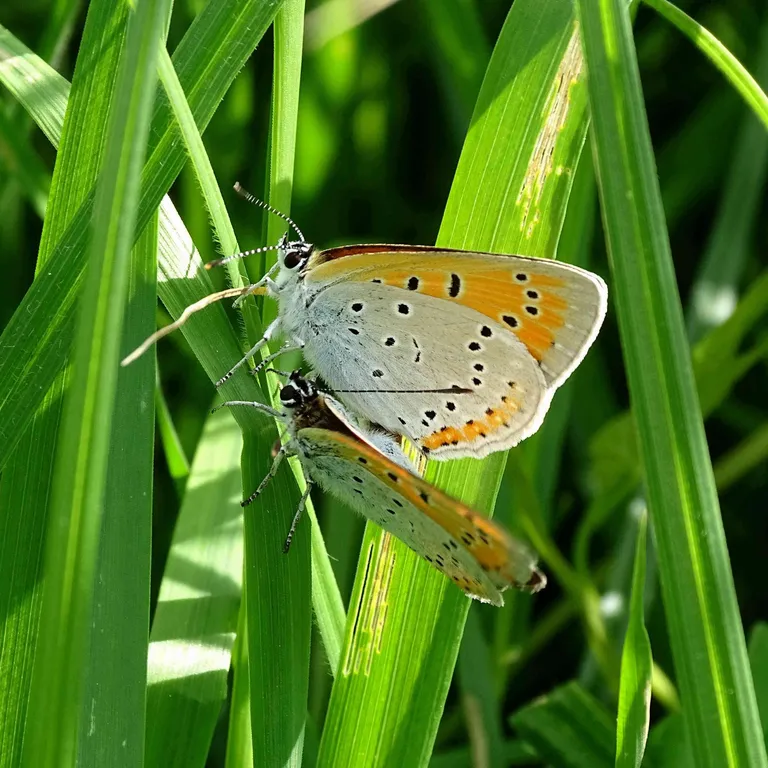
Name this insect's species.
Lycaena dispar
